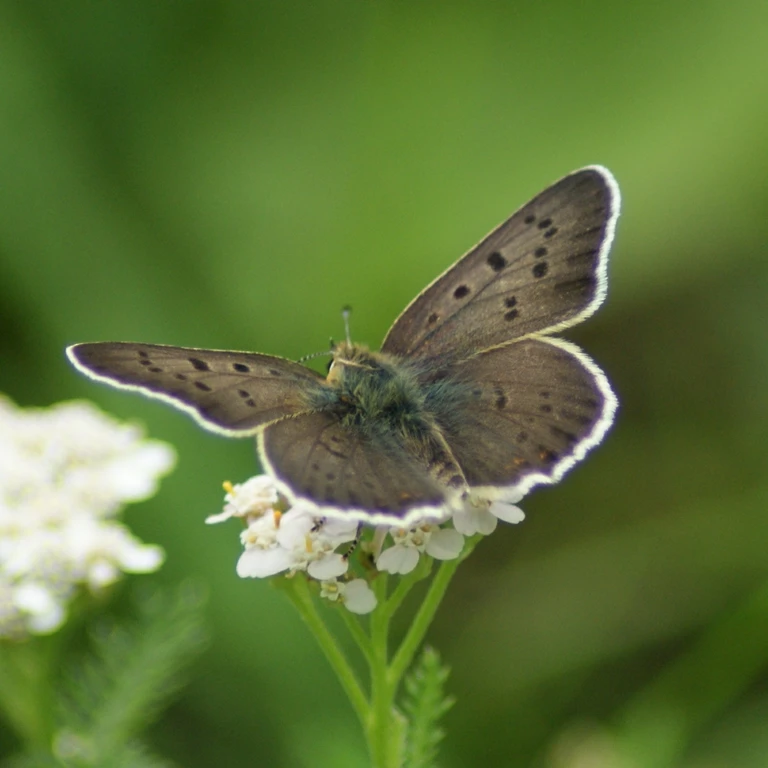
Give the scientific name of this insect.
Lycaena tityrus (also Loweia tityrus)
